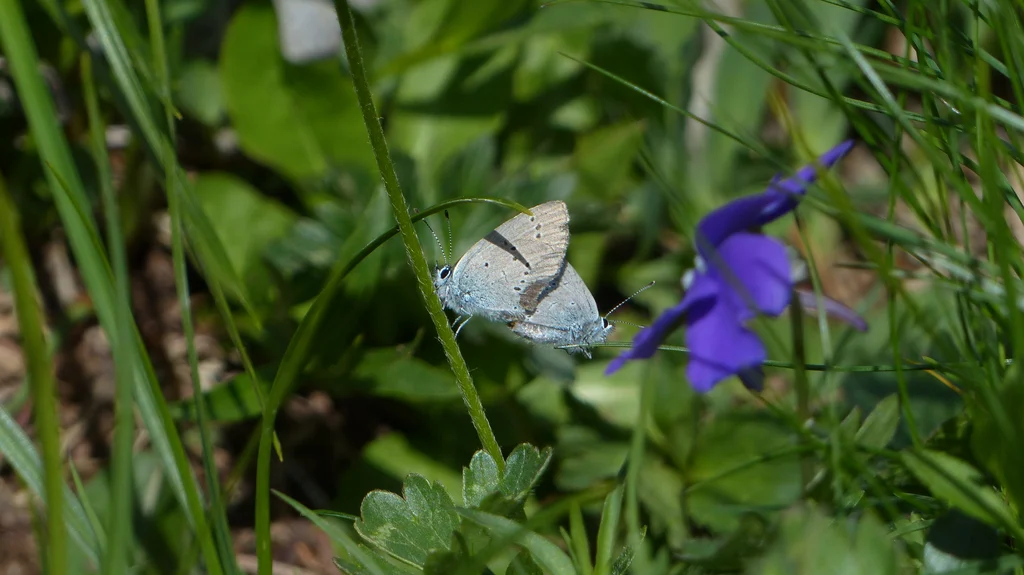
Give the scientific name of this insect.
Cupido minimus
